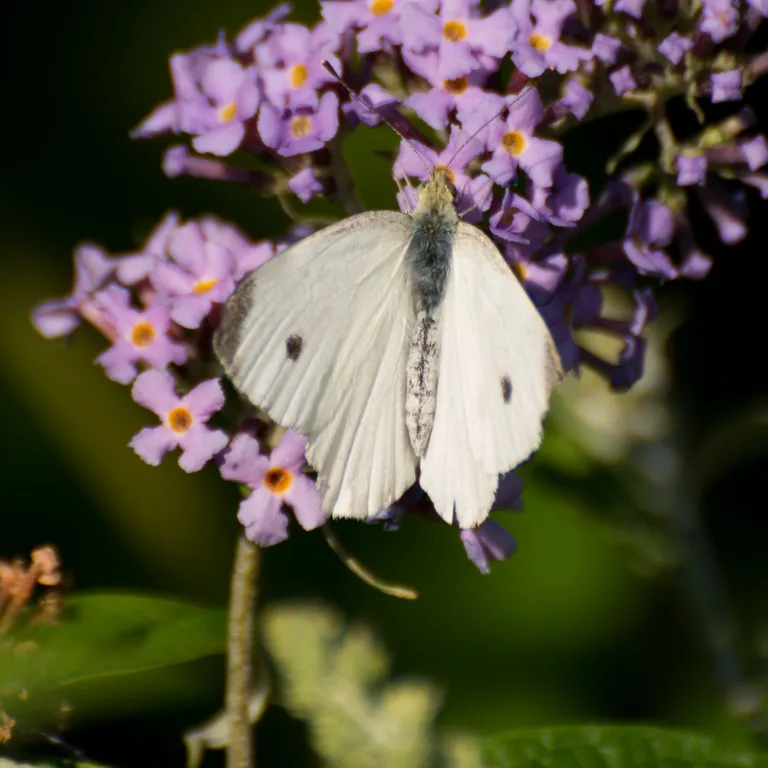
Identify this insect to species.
Pieris rapae
